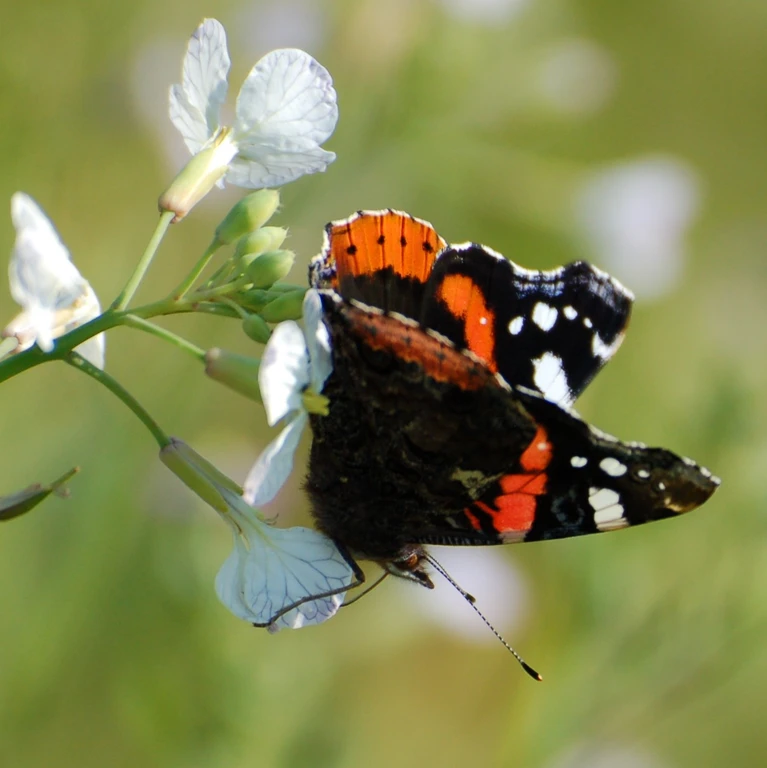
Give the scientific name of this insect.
Vanessa atalanta
